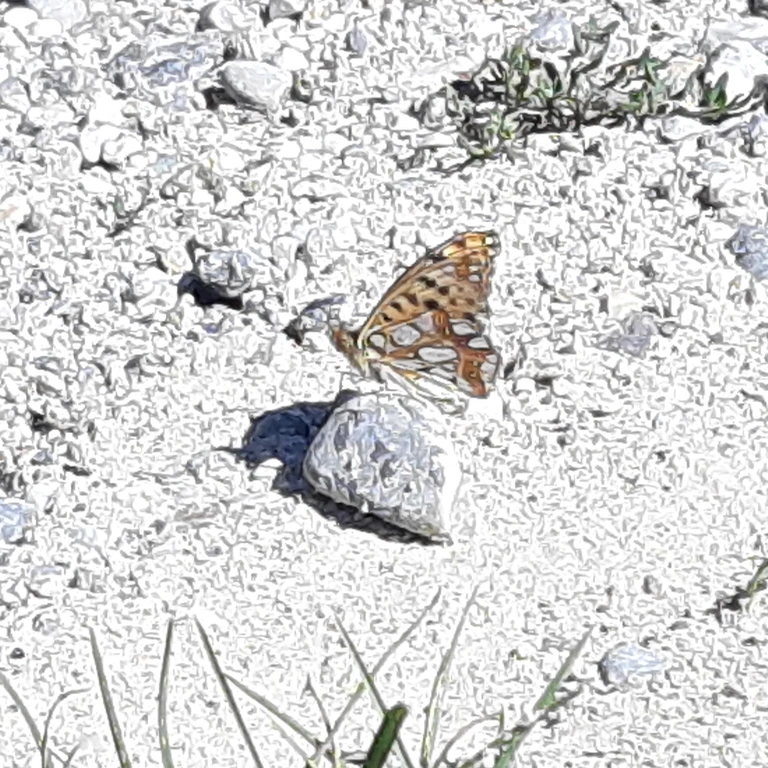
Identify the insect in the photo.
Issoria lathonia
